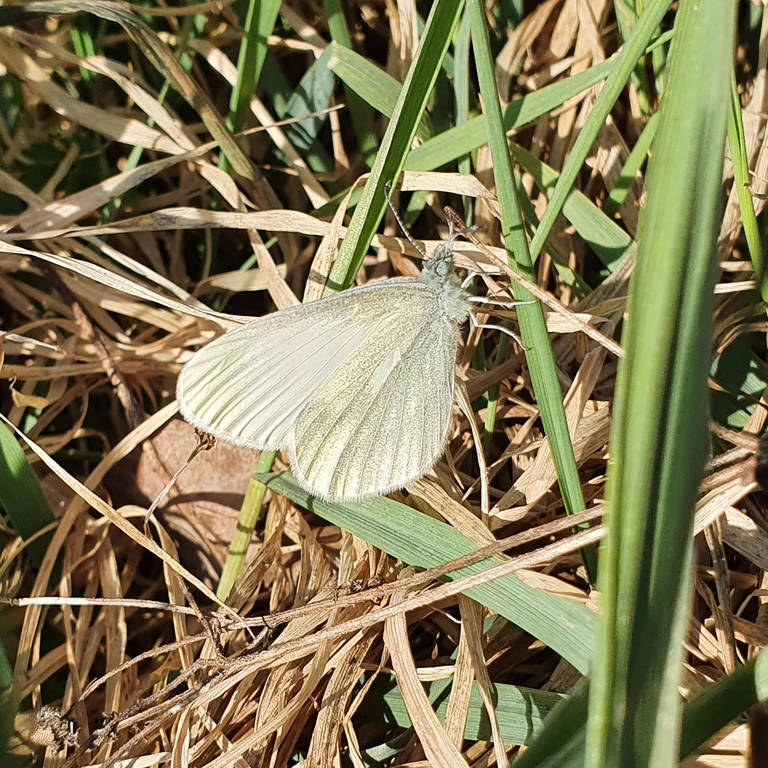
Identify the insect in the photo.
Leptidea sinapis/juvernica
